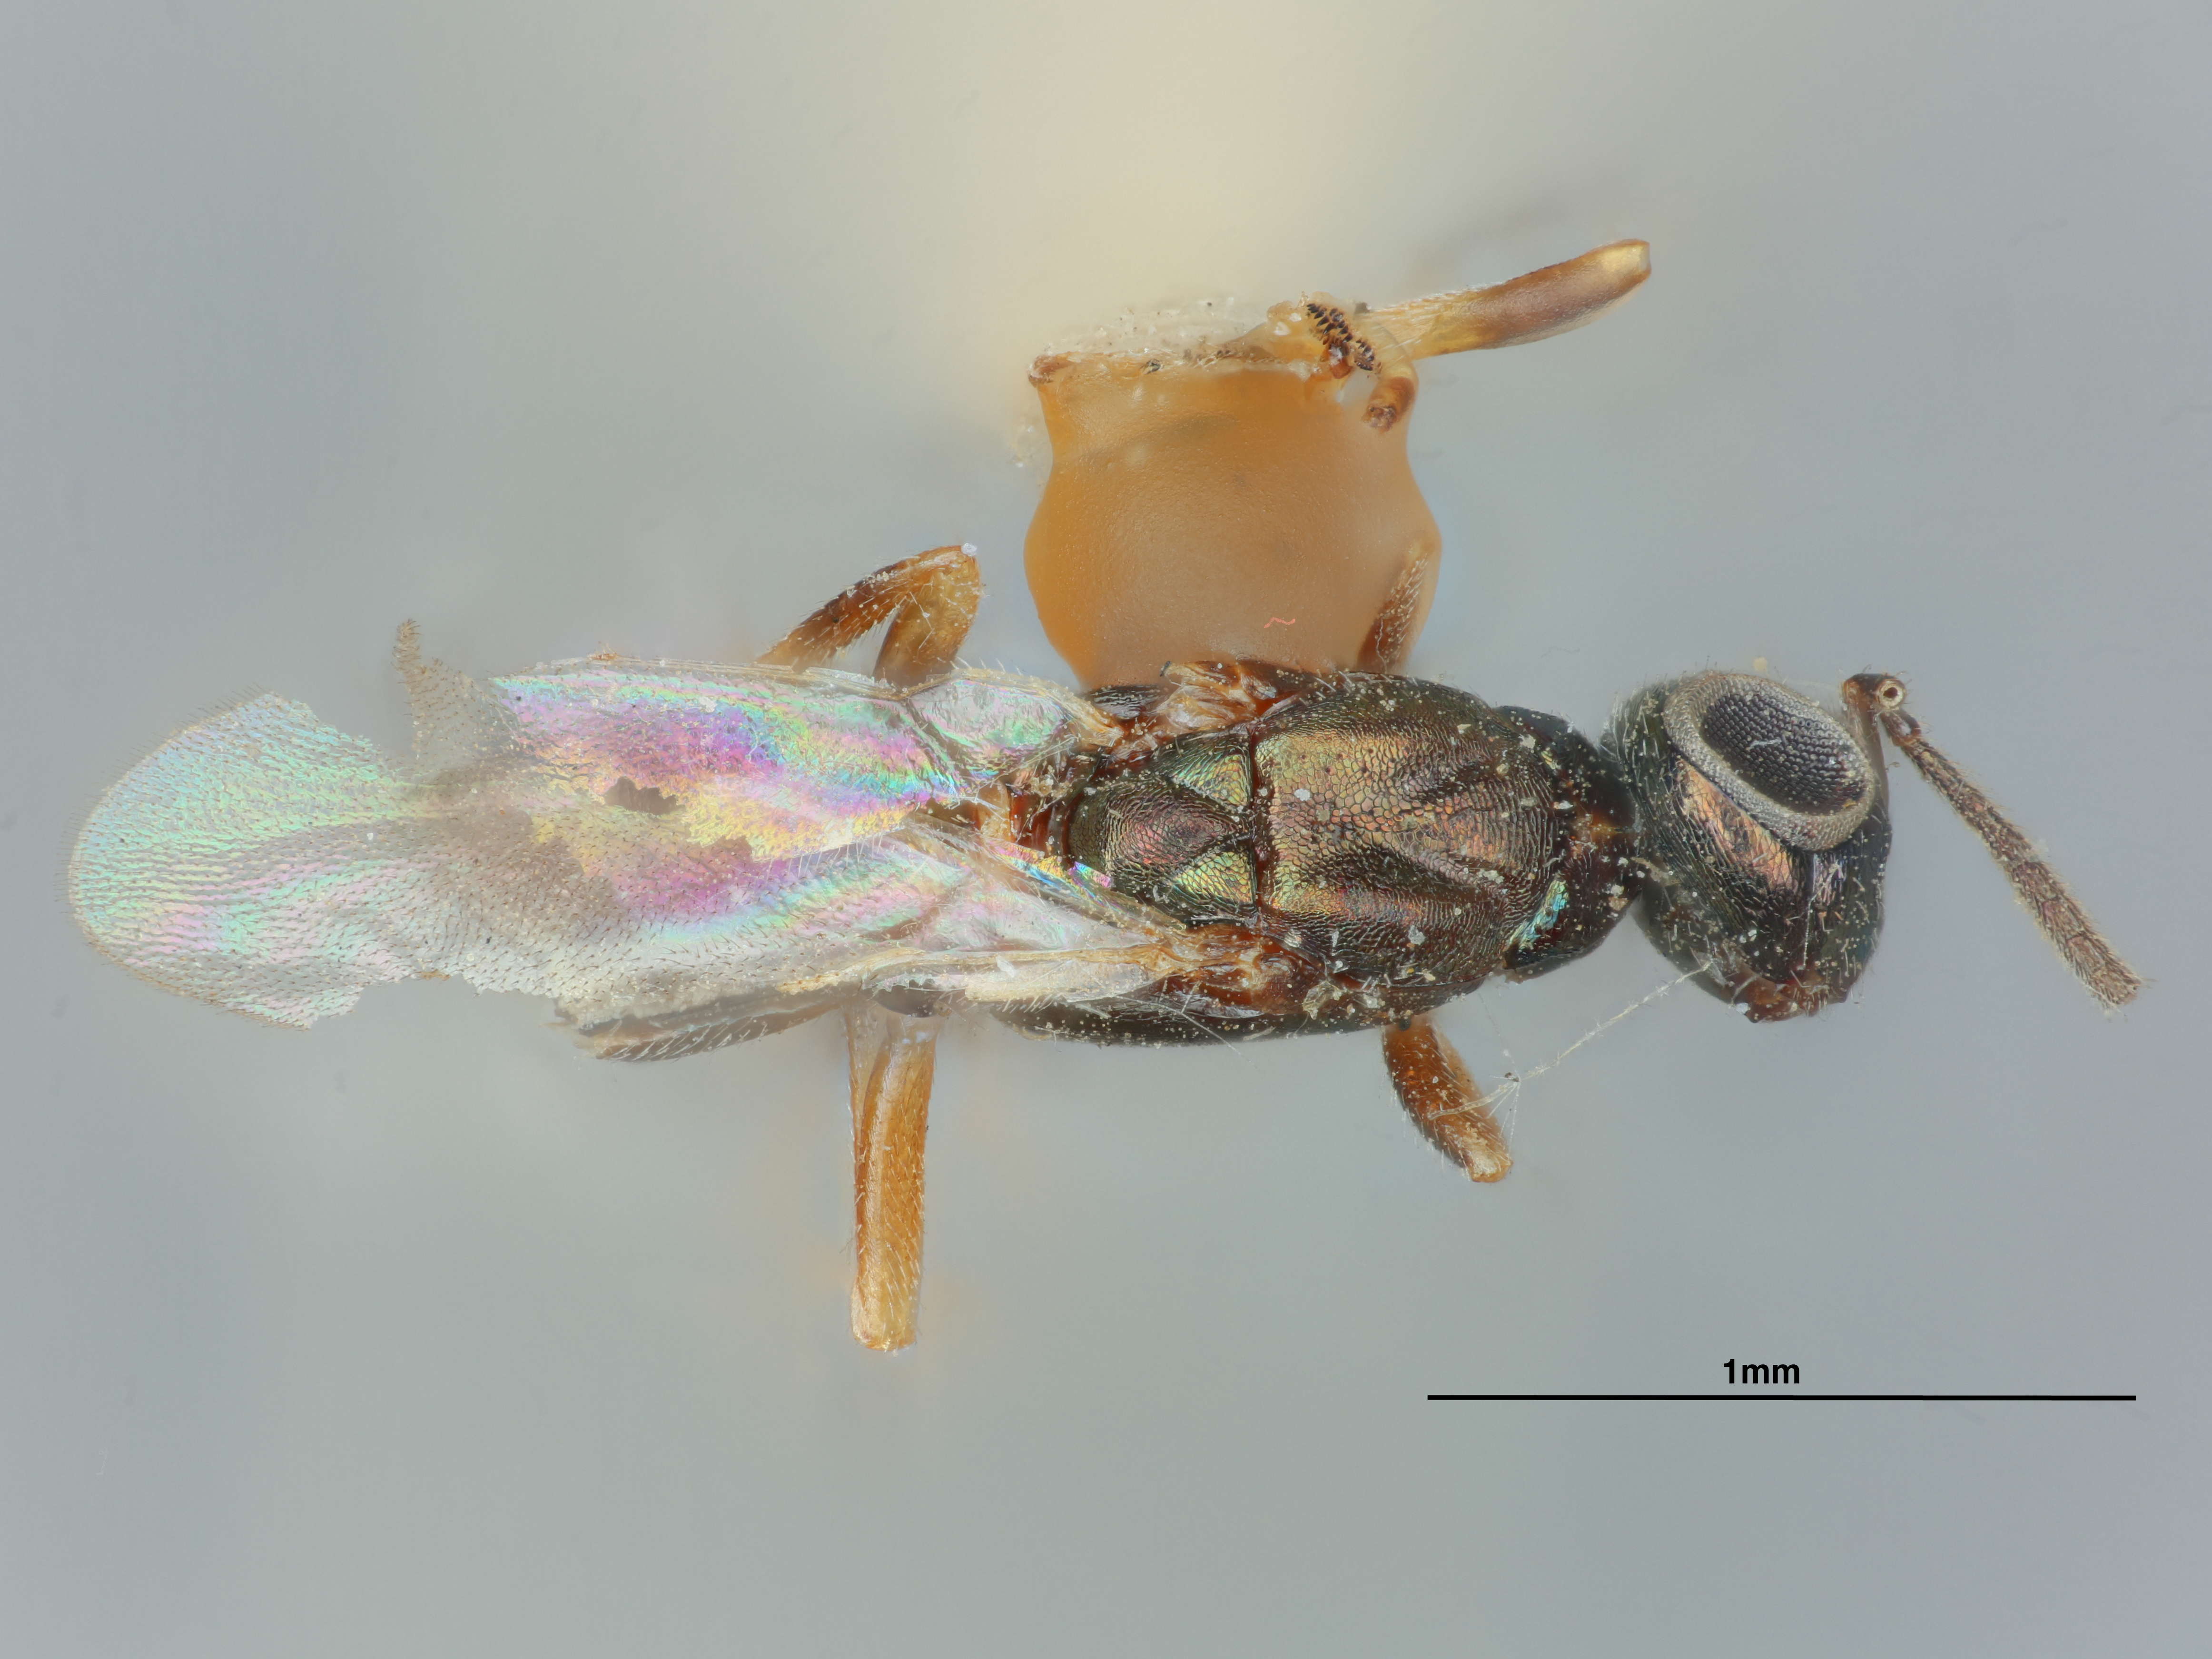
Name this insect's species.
Eupelmus rosae
